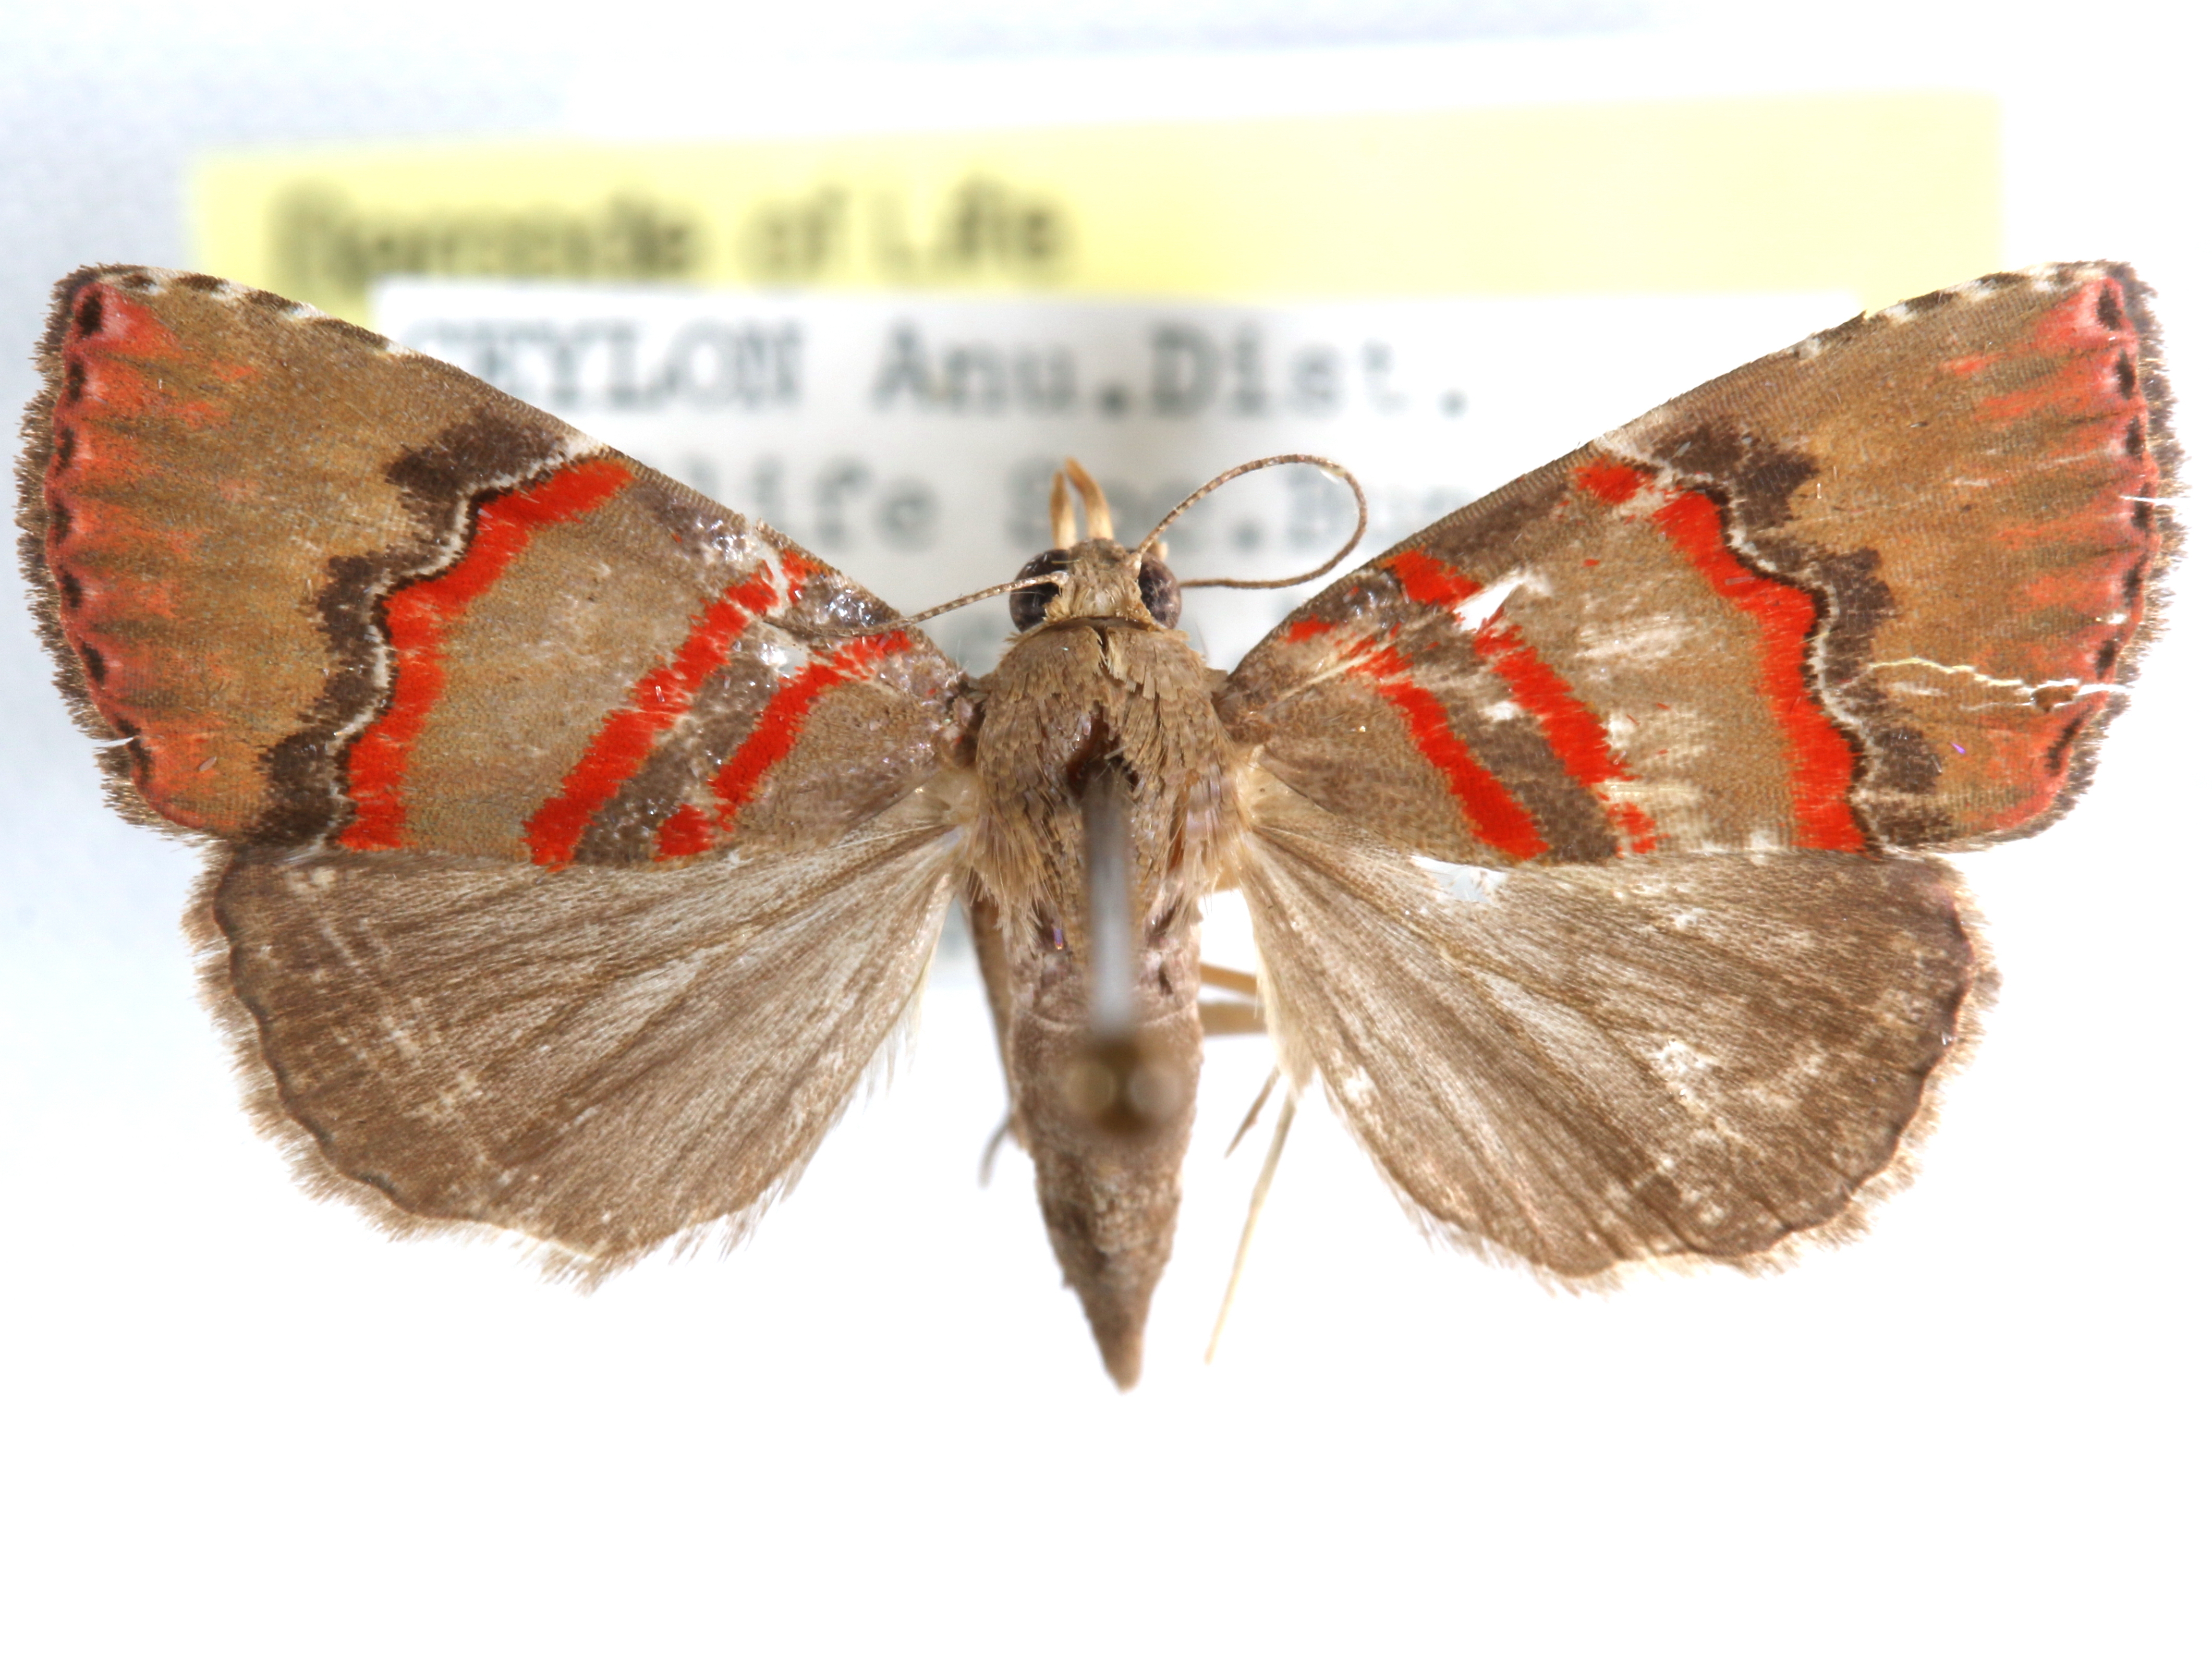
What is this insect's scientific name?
Nolasena ferrifervens
